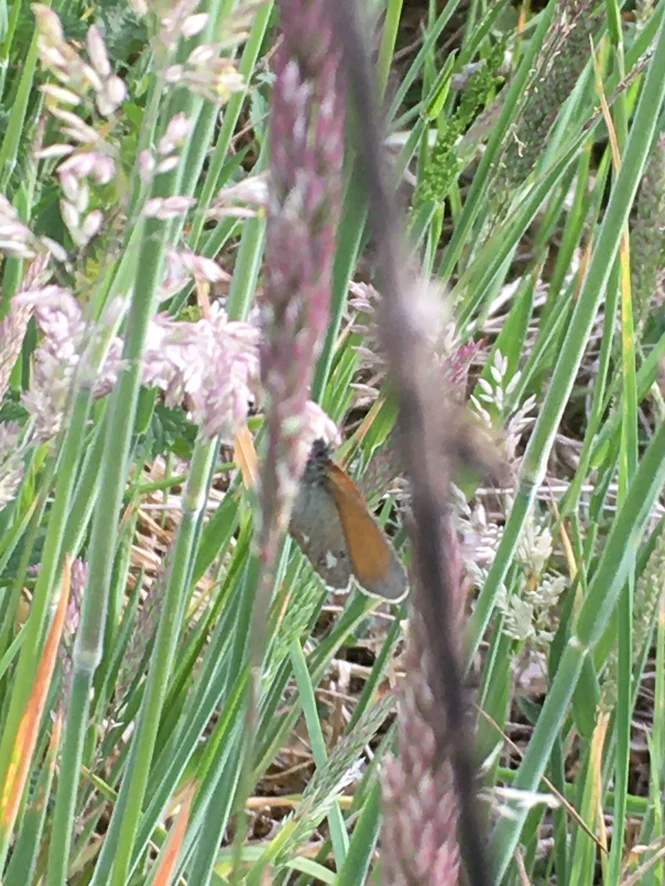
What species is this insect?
Coenonympha glycerion (also Coenonympha iphis)
